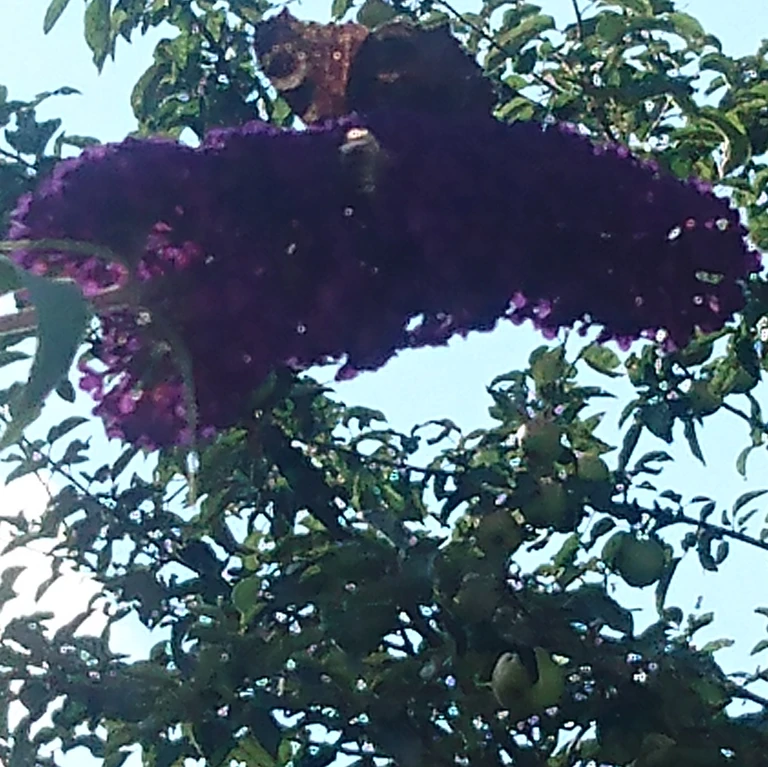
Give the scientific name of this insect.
Aglais io
